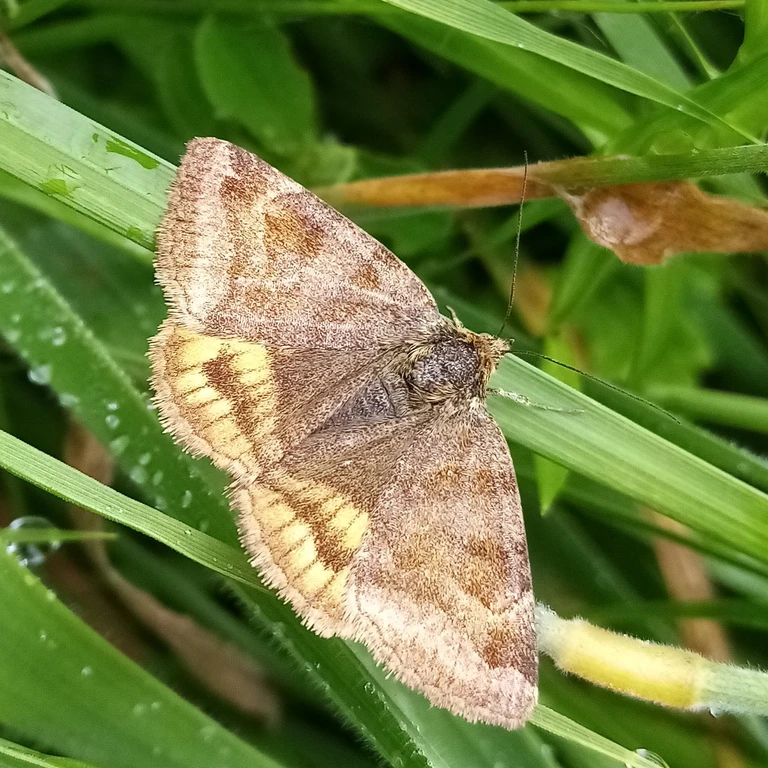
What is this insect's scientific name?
Euclidia glyphica
